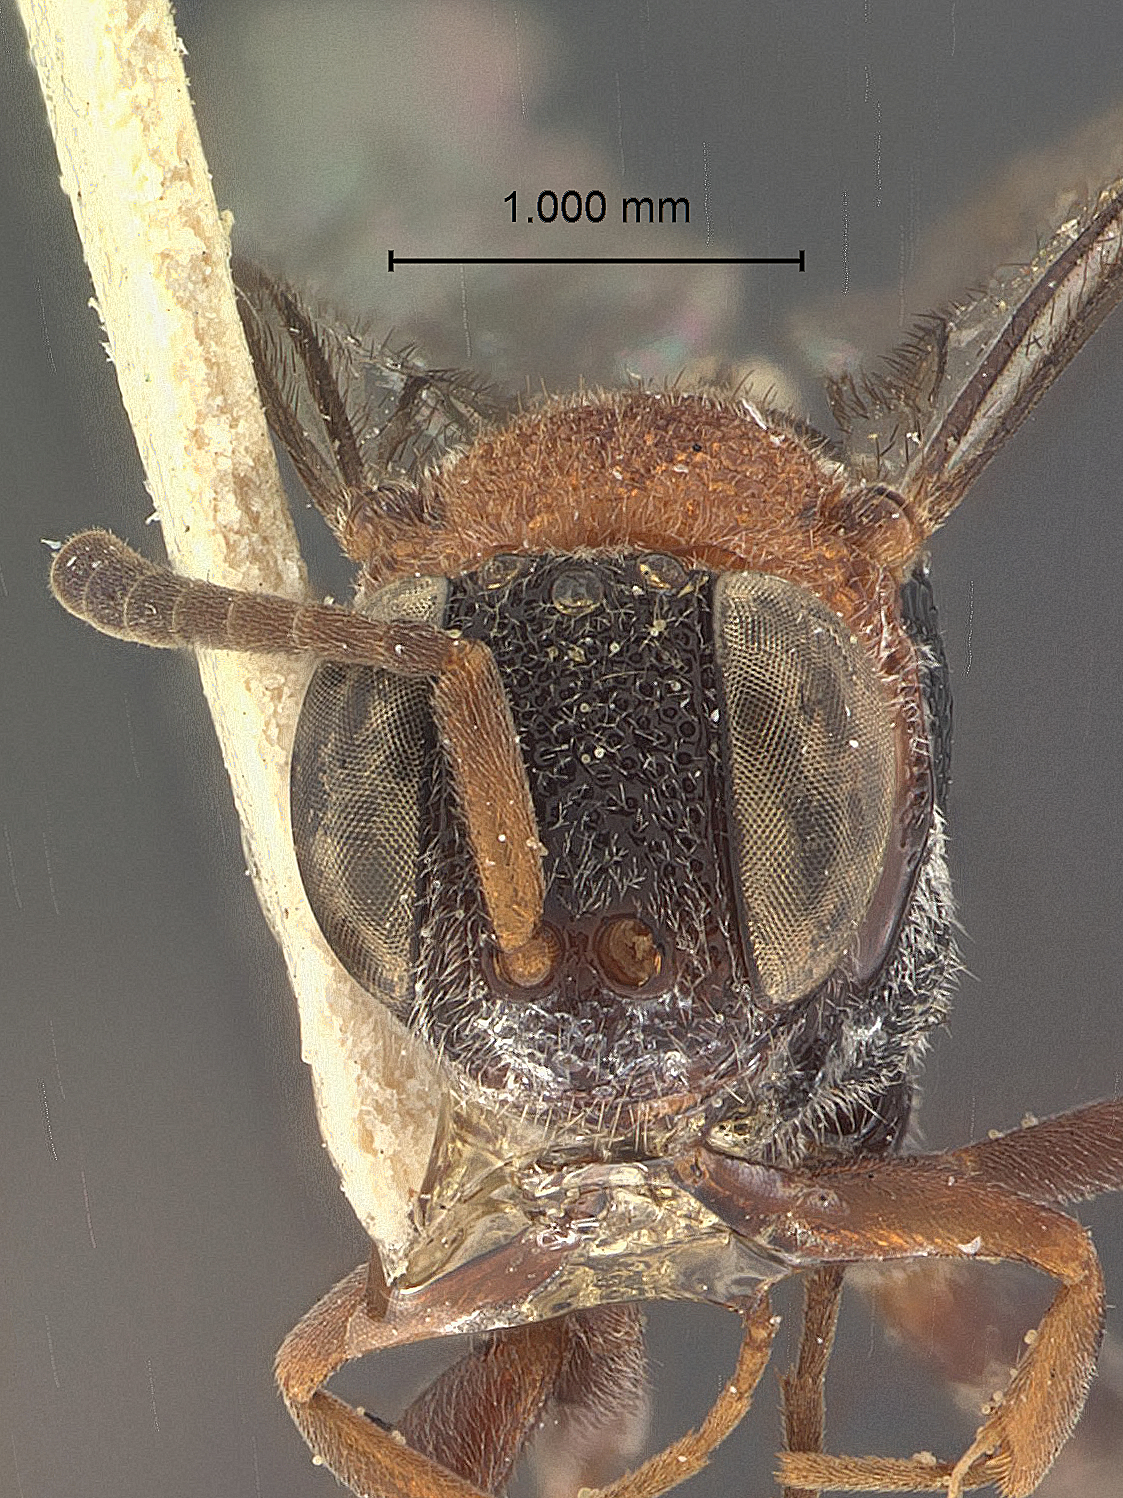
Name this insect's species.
Hyptia weithi
